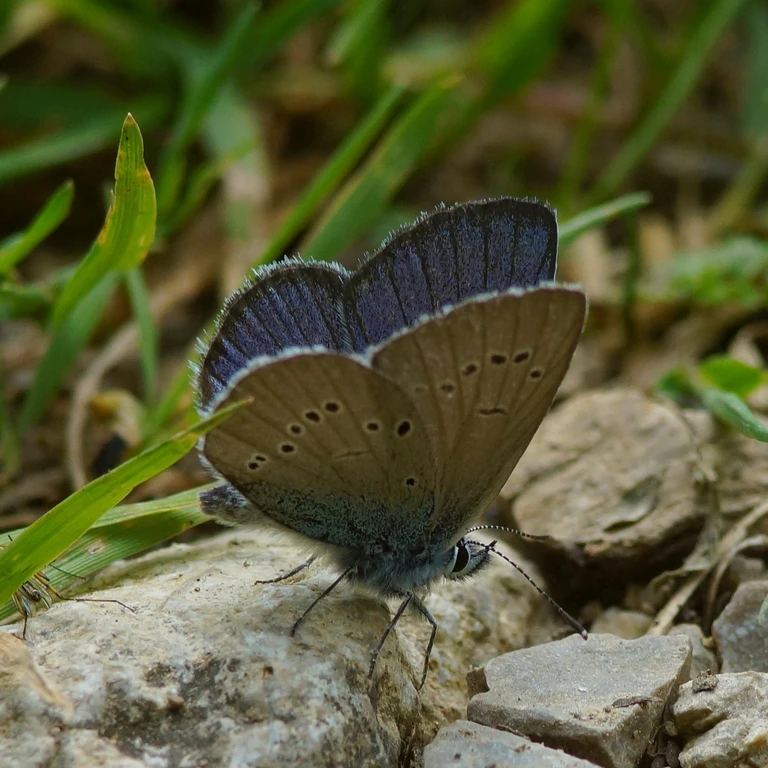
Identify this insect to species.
Cyaniris semiargus
